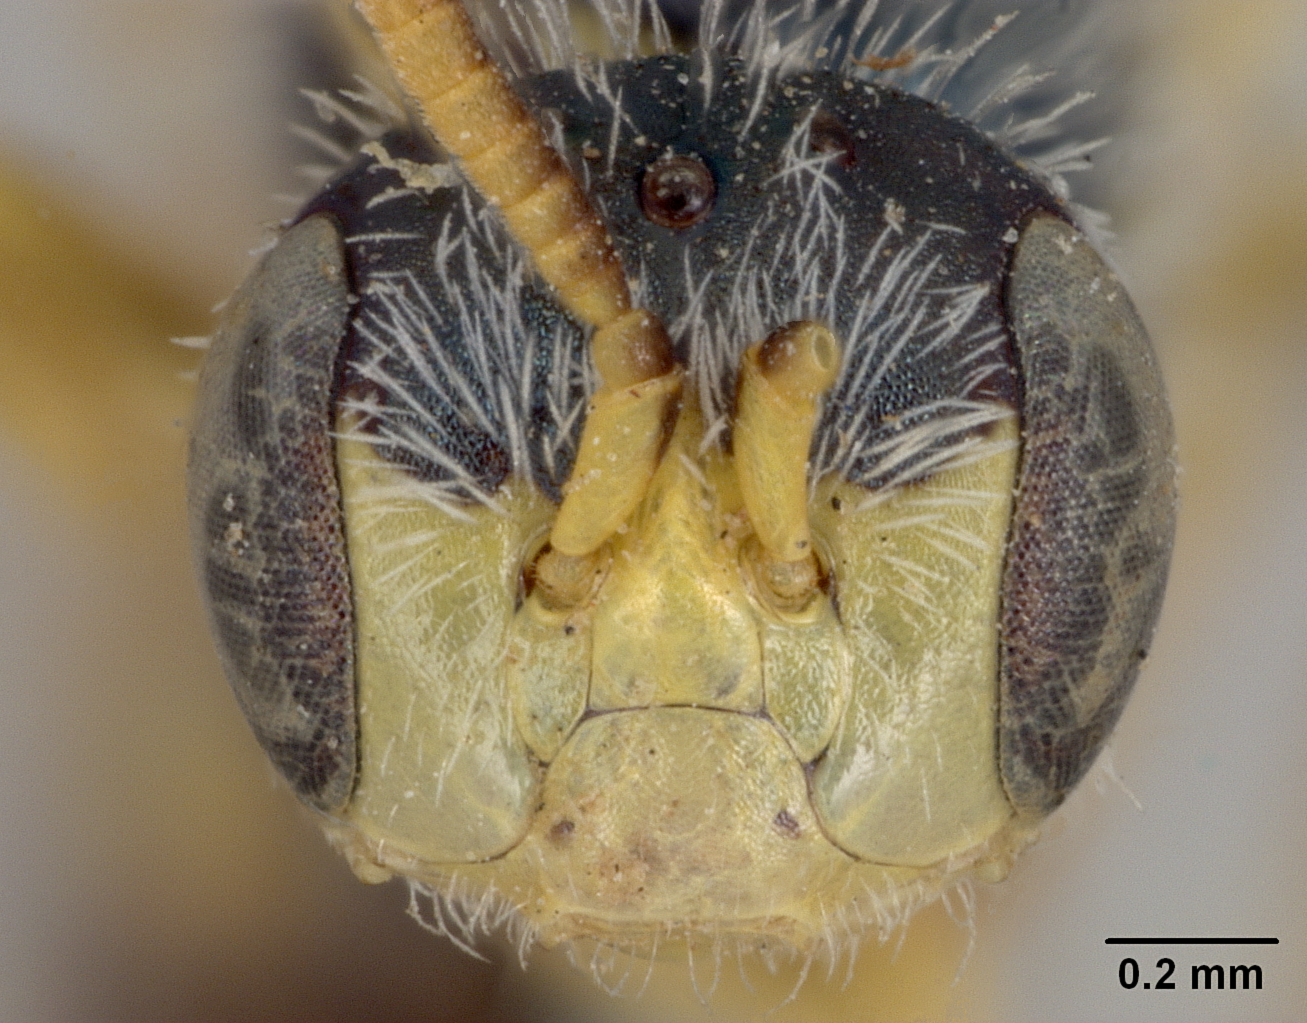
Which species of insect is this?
Perdita hirsuta
